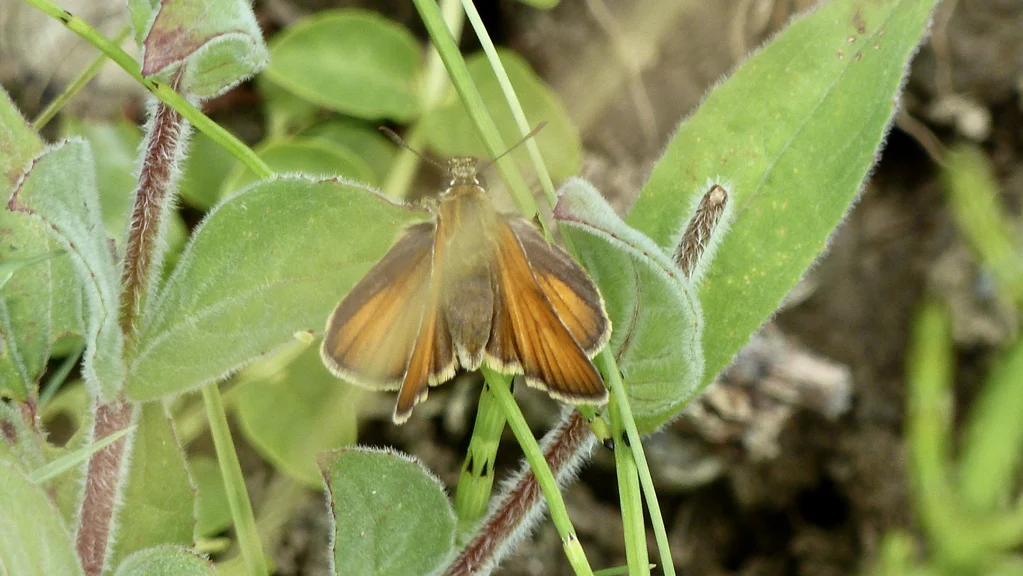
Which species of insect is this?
Thymelicus sylvestris
